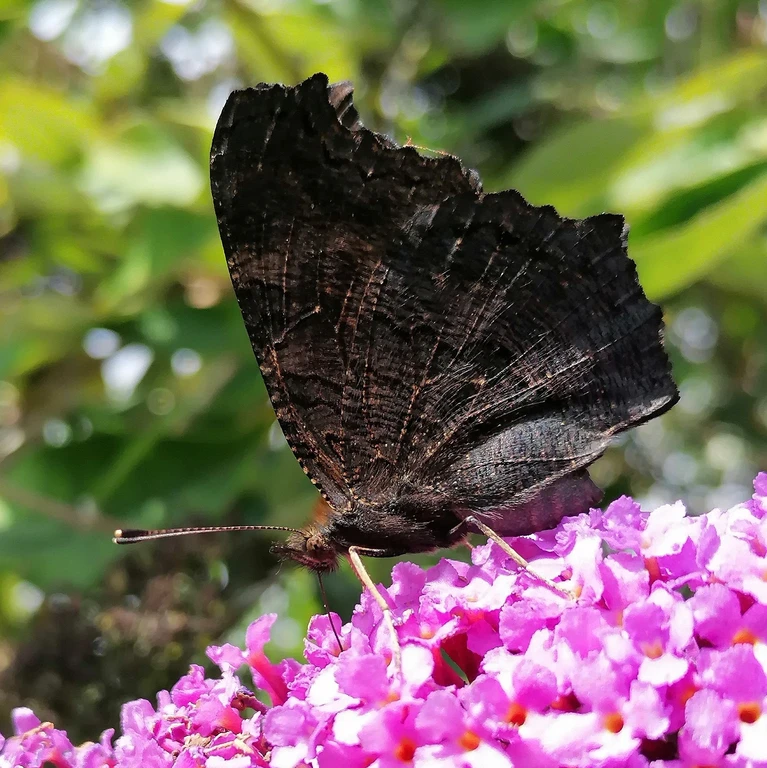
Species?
Aglais io
